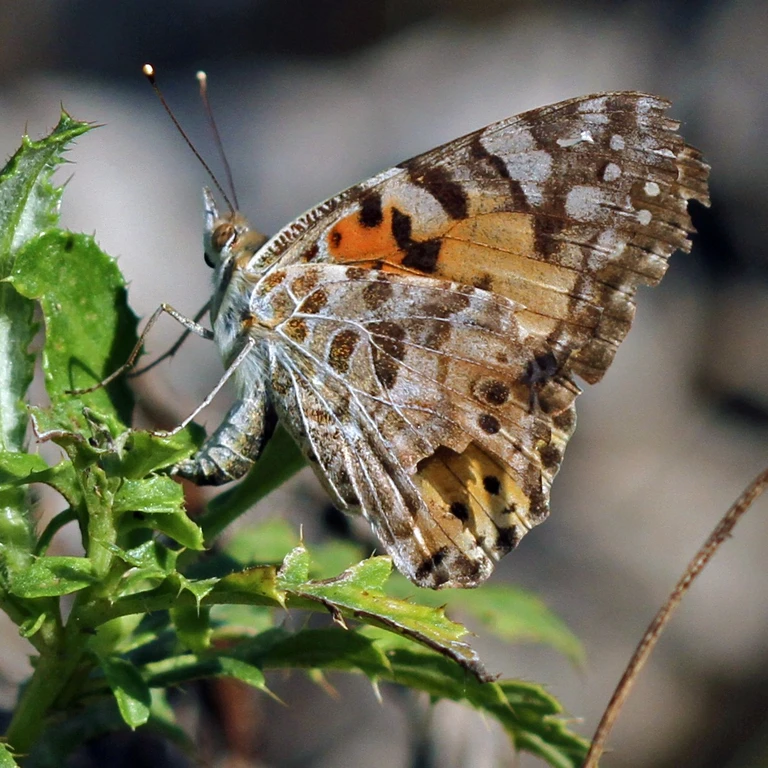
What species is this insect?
Vanessa cardui
